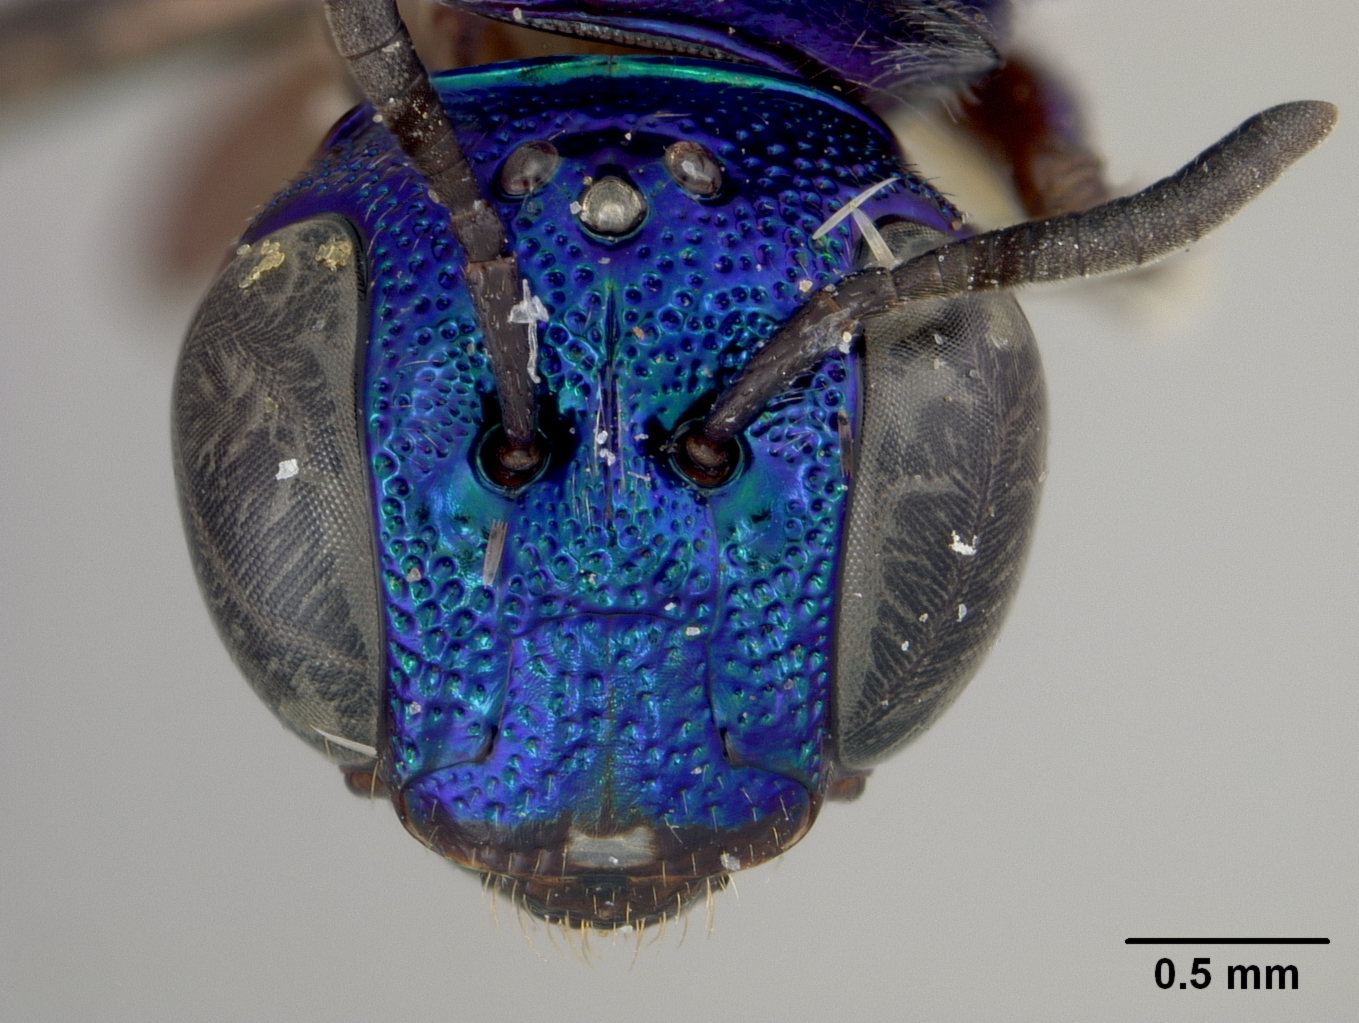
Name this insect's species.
Ceratina regalimimus
